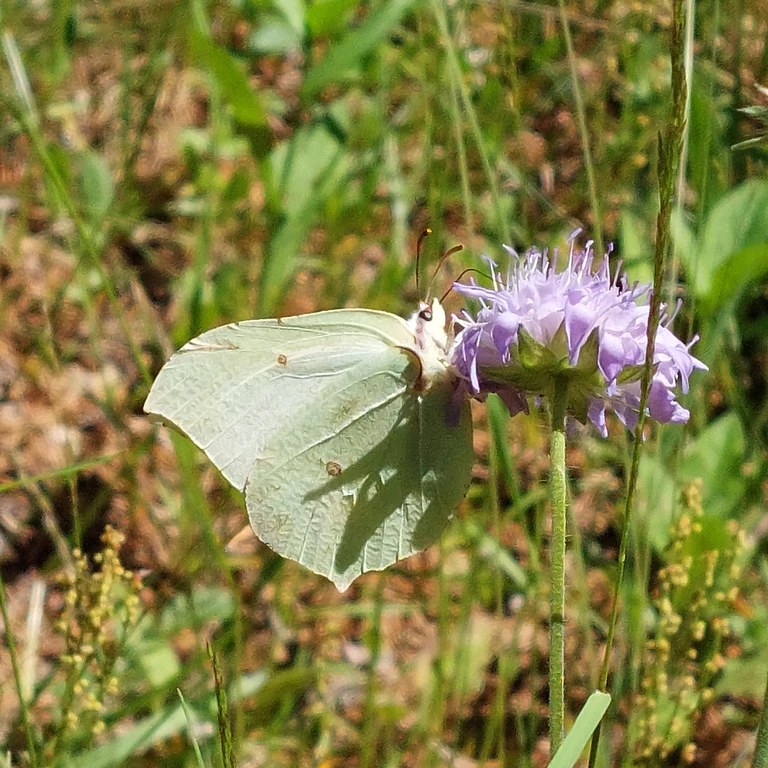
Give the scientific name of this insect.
Gonepteryx rhamni
